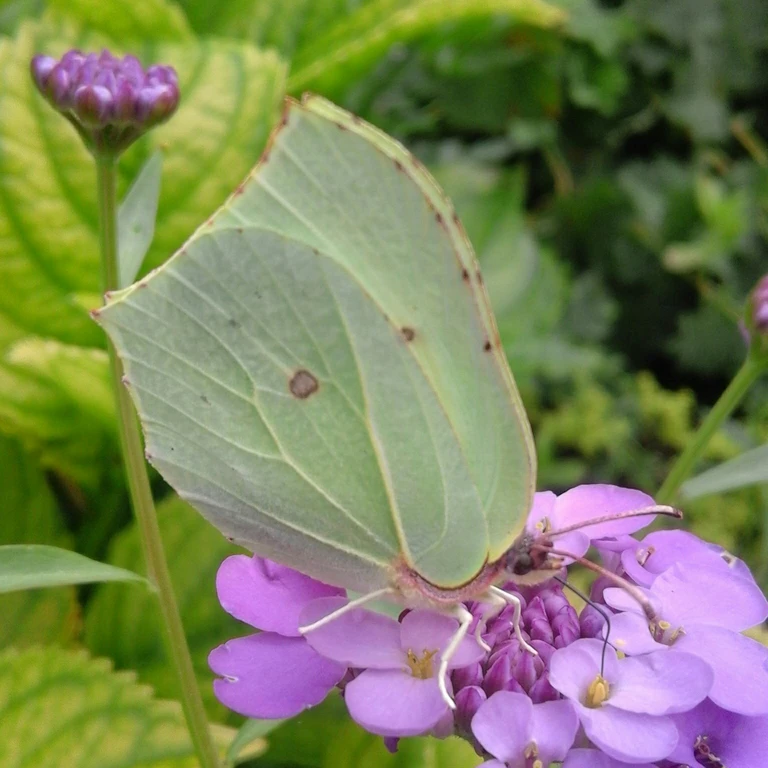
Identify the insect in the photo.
Gonepteryx rhamni
